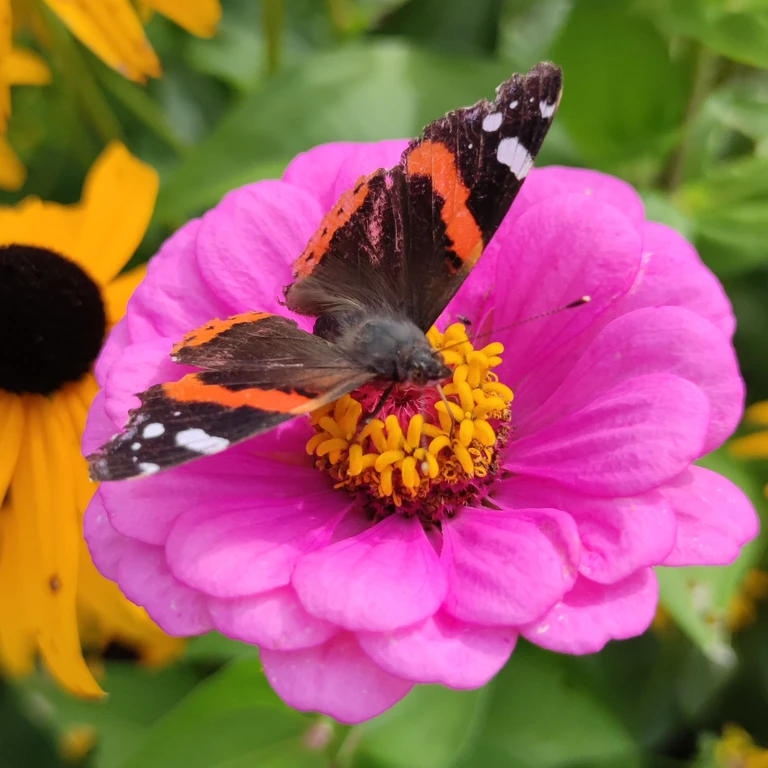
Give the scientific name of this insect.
Vanessa atalanta
